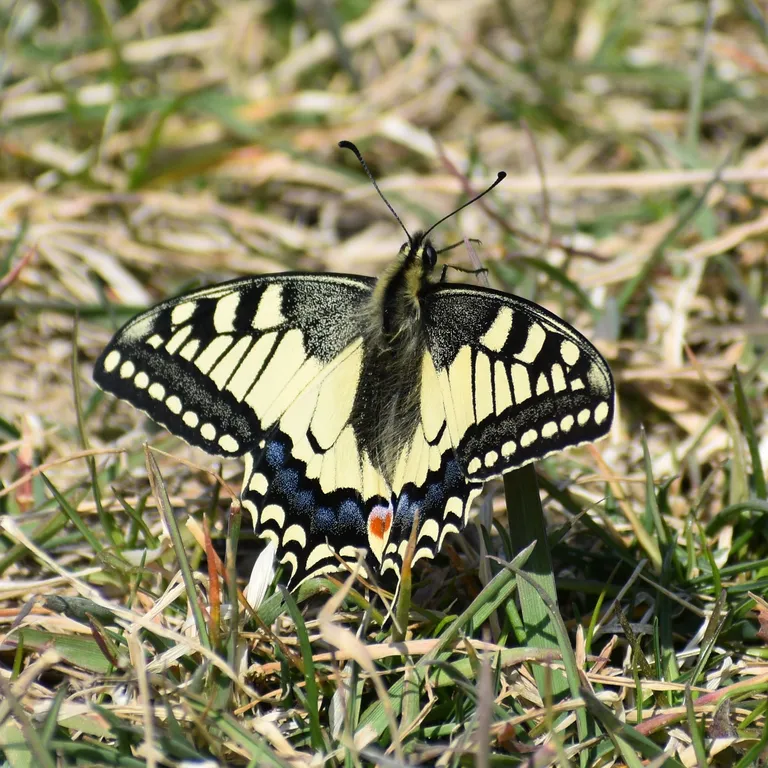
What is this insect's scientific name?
Papilio machaon
